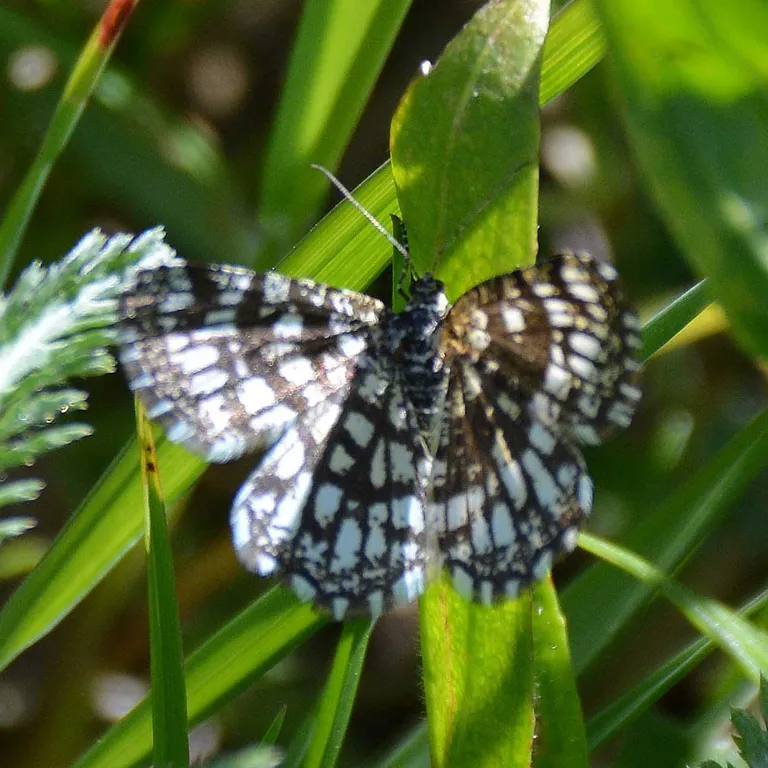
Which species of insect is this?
Chiasmia clathrata
